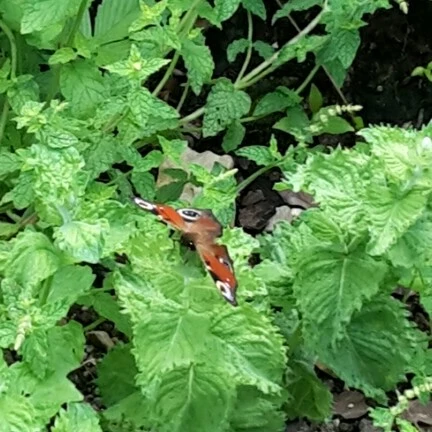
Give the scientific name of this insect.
Aglais io
